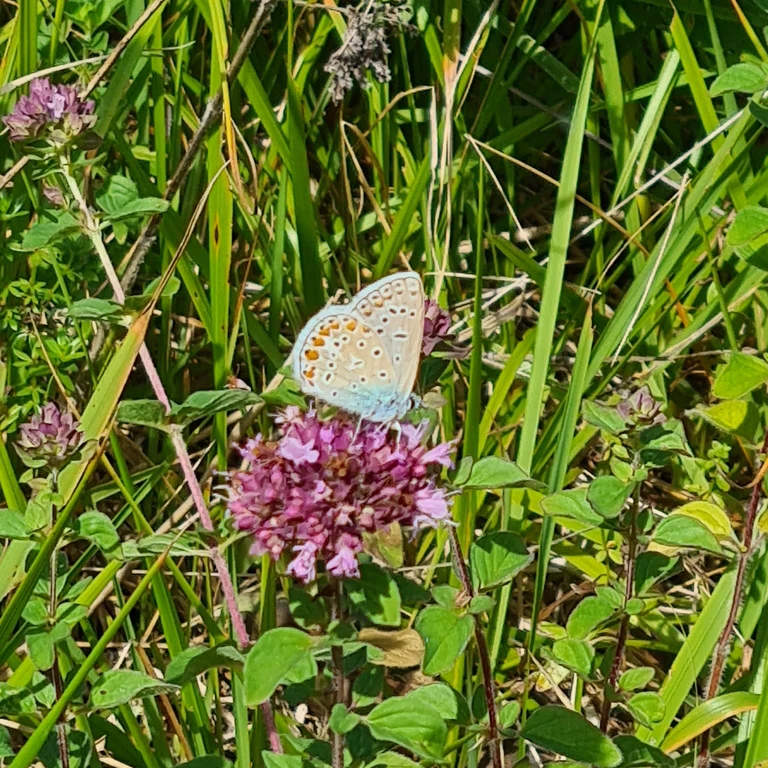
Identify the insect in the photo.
Polyommatus icarus
